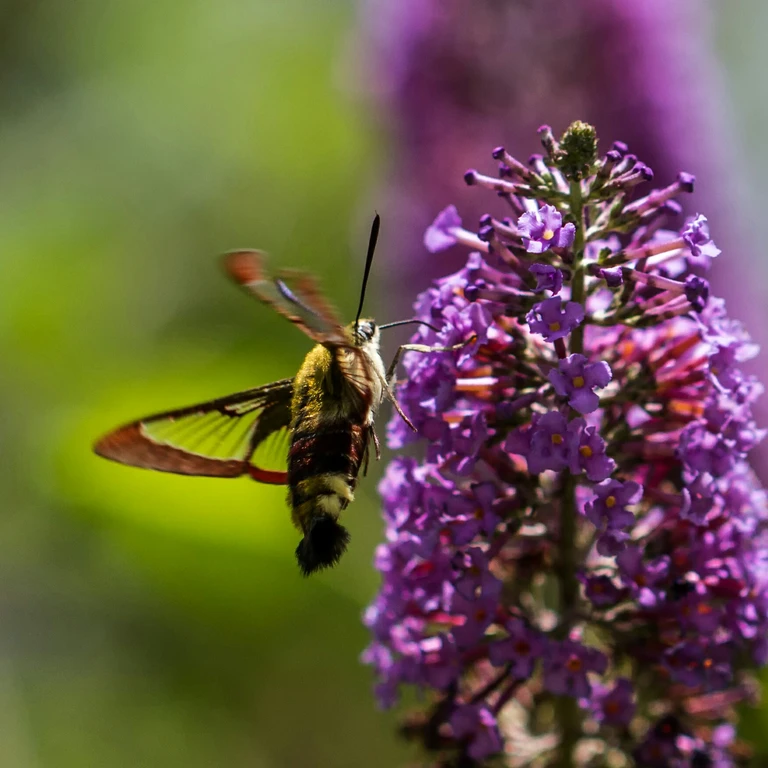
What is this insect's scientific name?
Hemaris fuciformis
